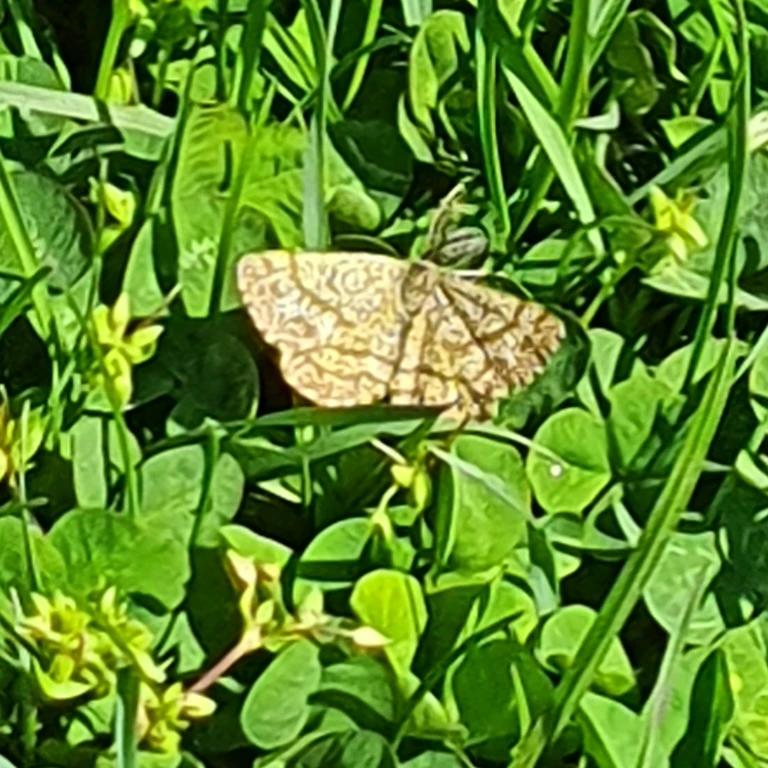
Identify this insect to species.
Ematurga atomaria
